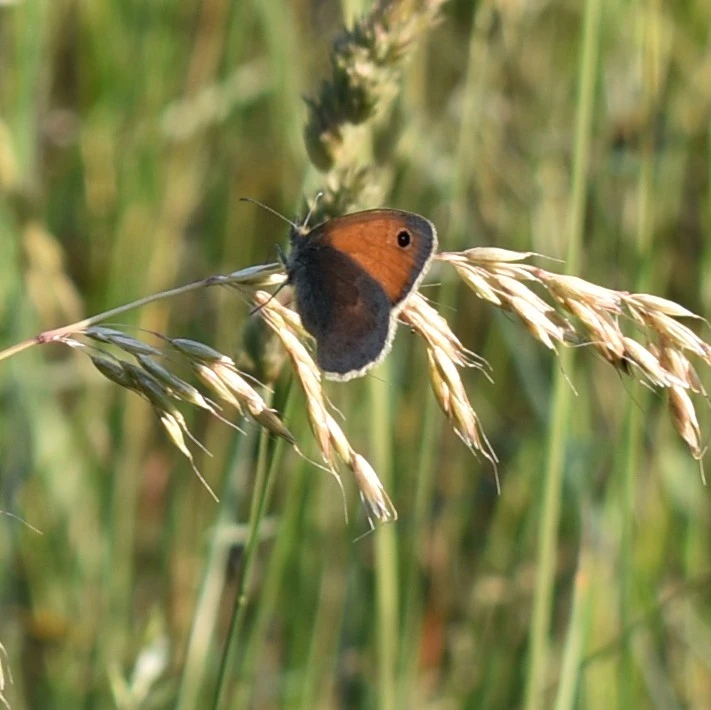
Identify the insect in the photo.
Coenonympha pamphilus
